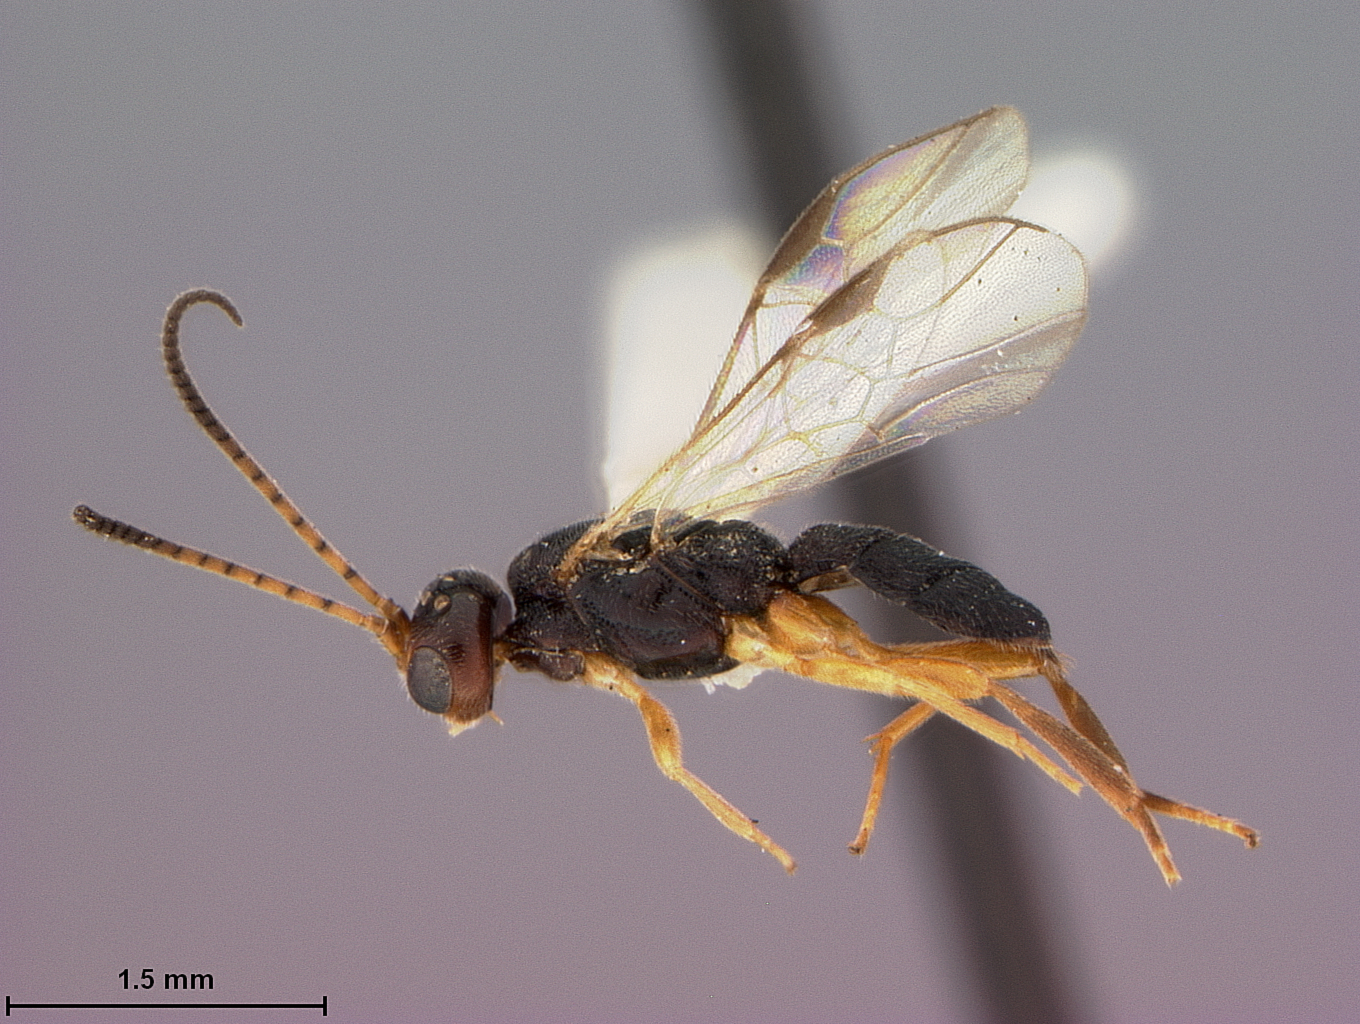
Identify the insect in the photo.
Aliolus stanleyi
